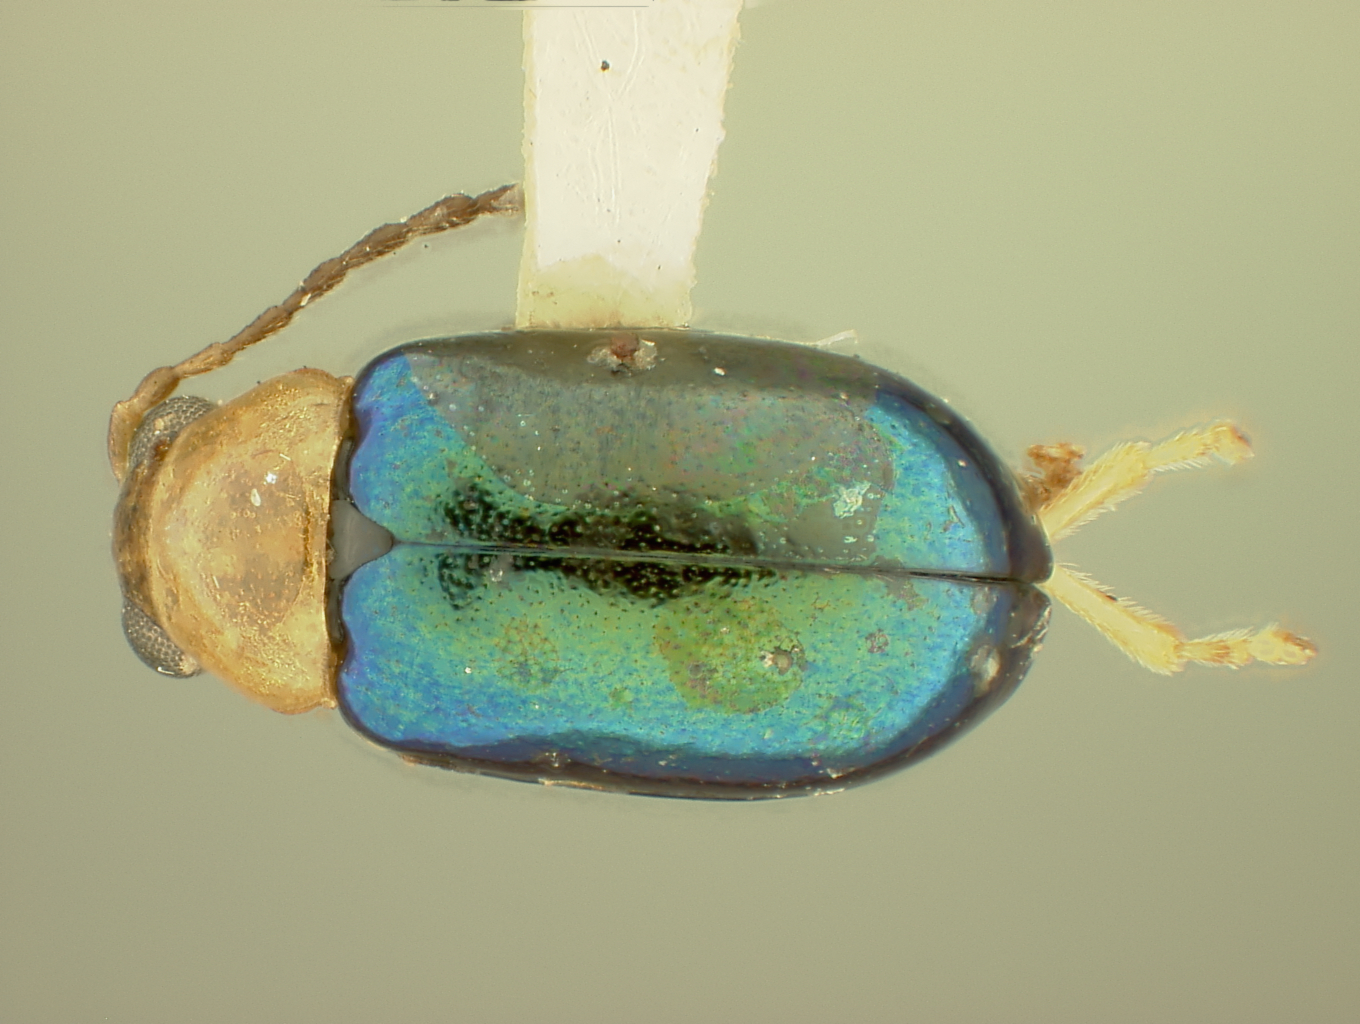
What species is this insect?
Palaeothona hoffmani
